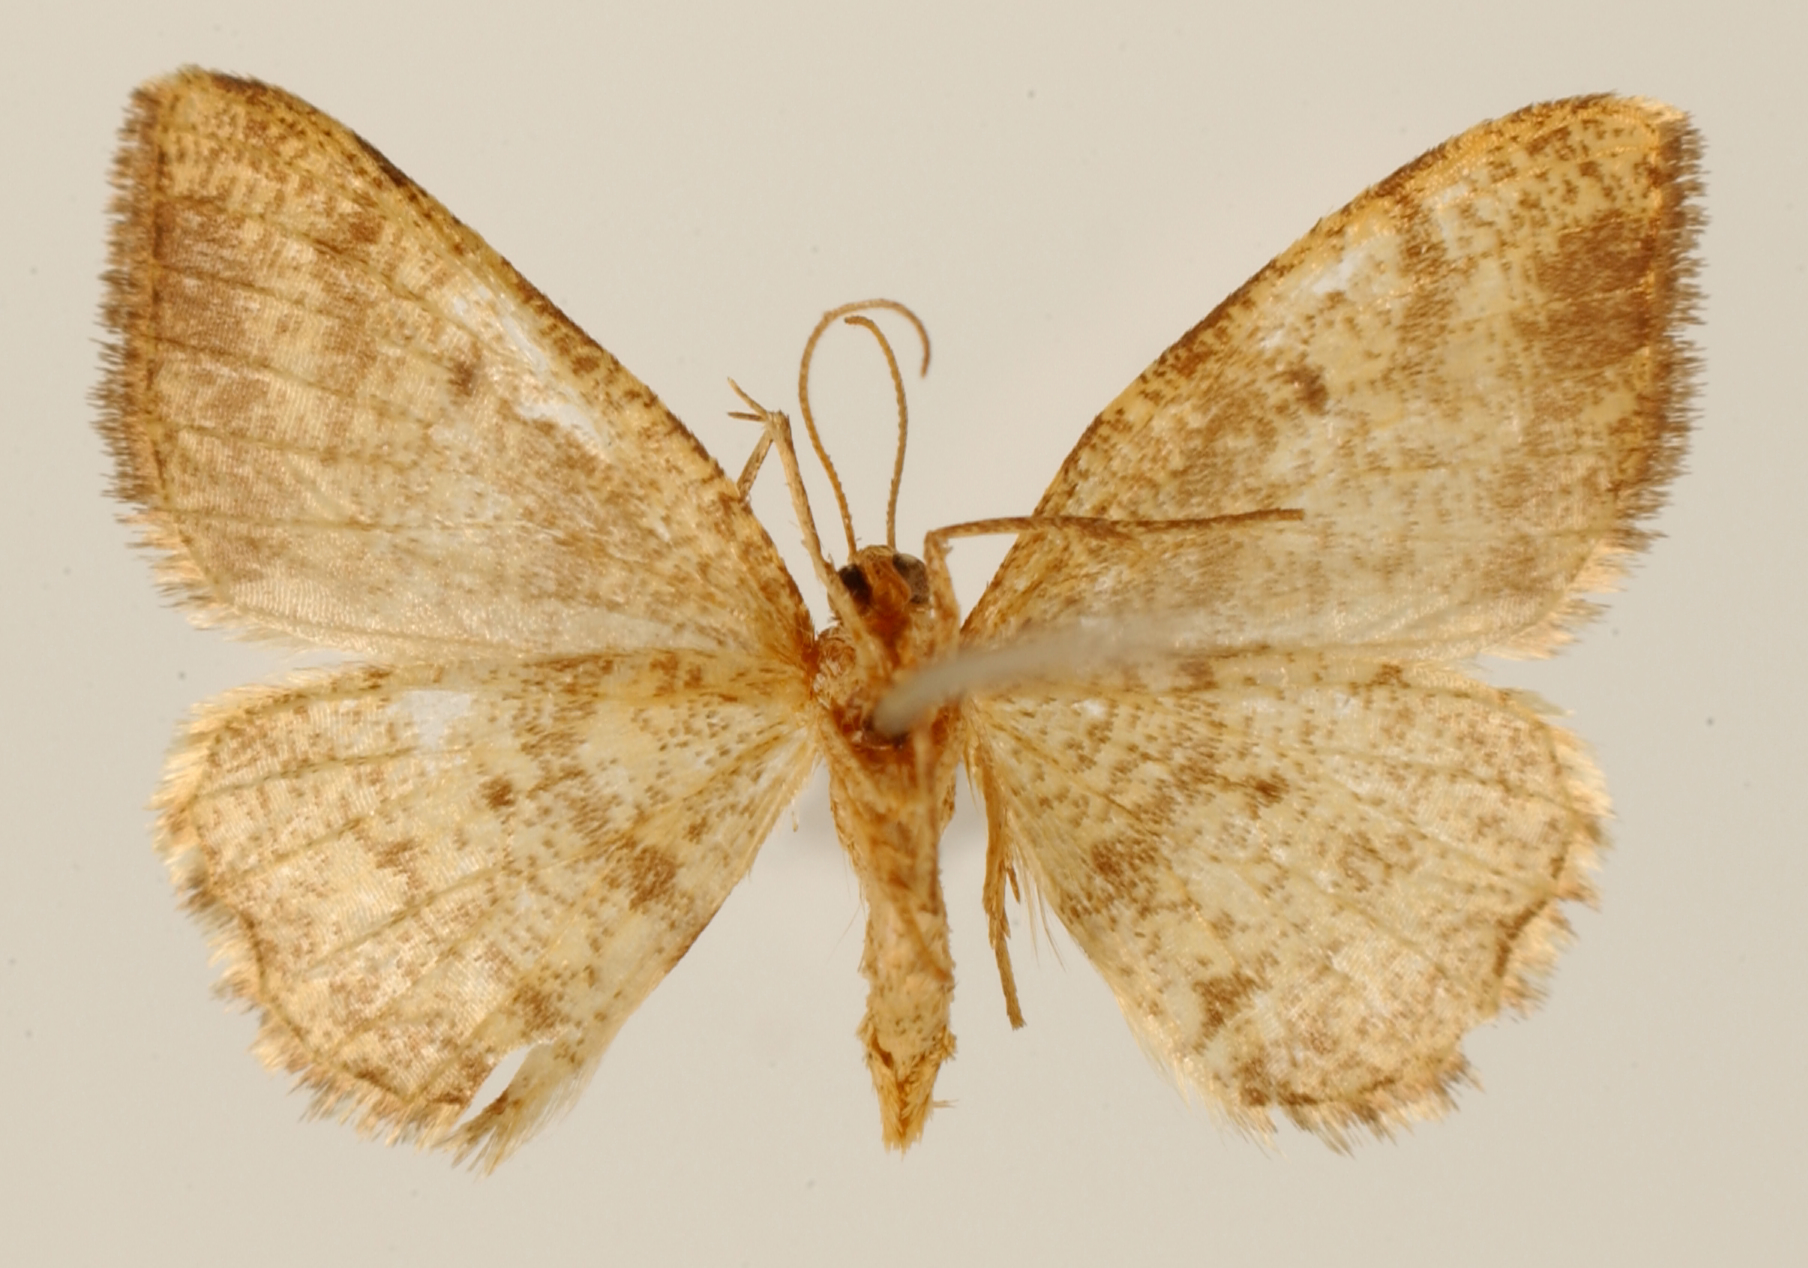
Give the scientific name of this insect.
Microxydia pulveraria
